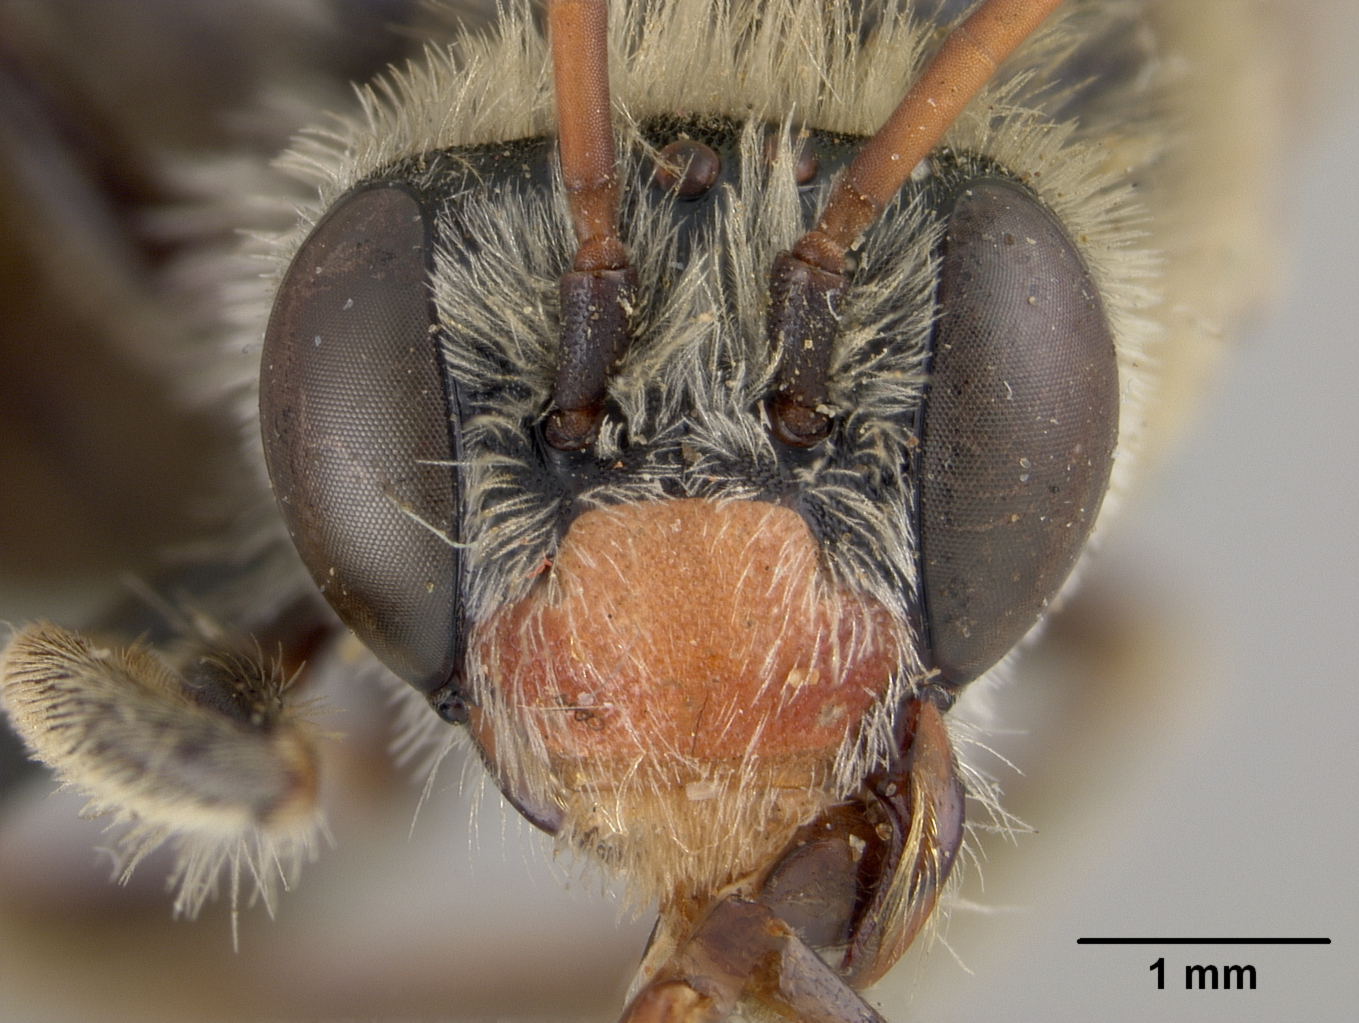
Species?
Melissodes bishoppi
